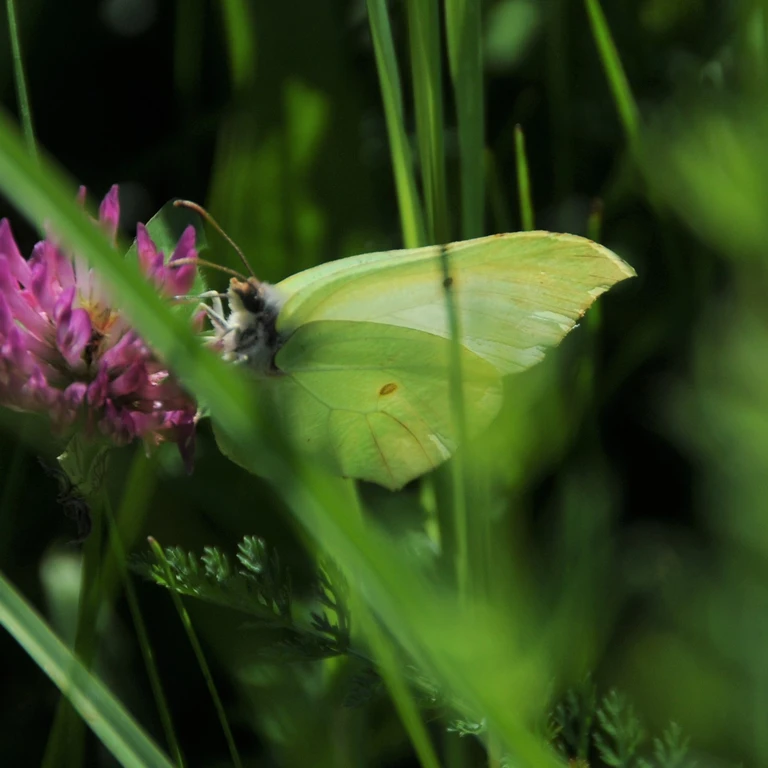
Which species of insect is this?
Gonepteryx rhamni
